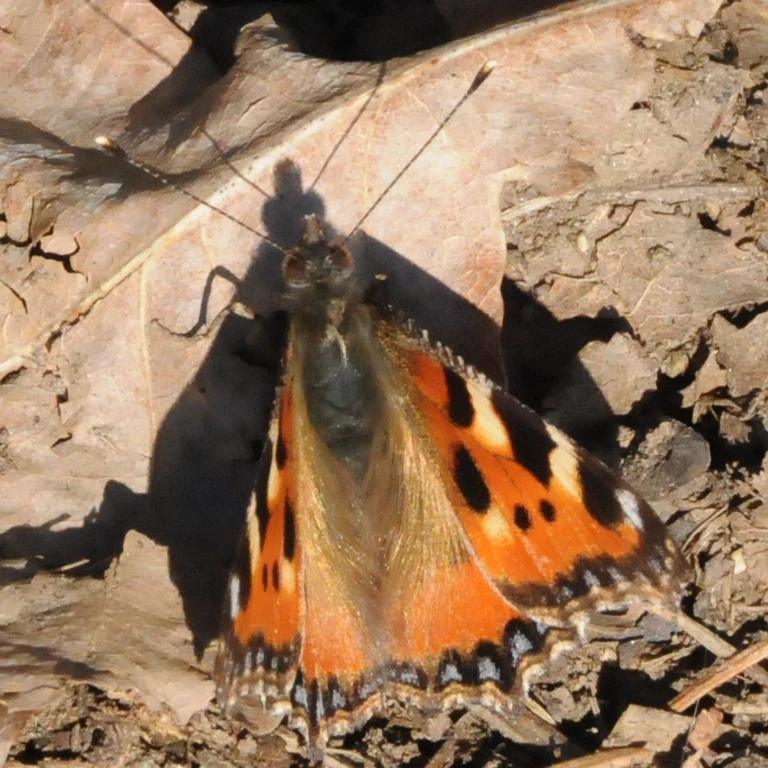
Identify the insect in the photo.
Aglais urticae
